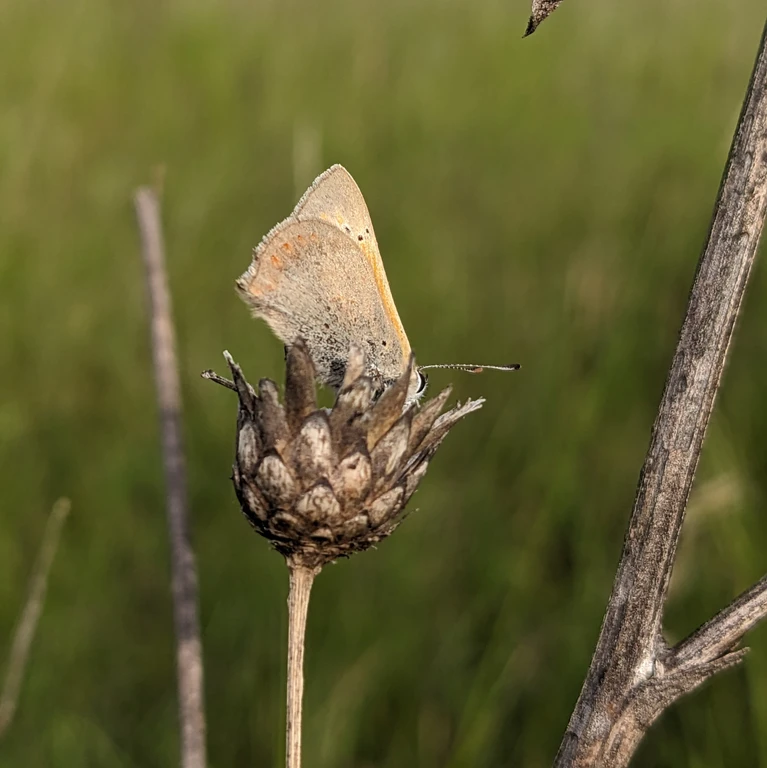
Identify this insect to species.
Lycaena phlaeas
